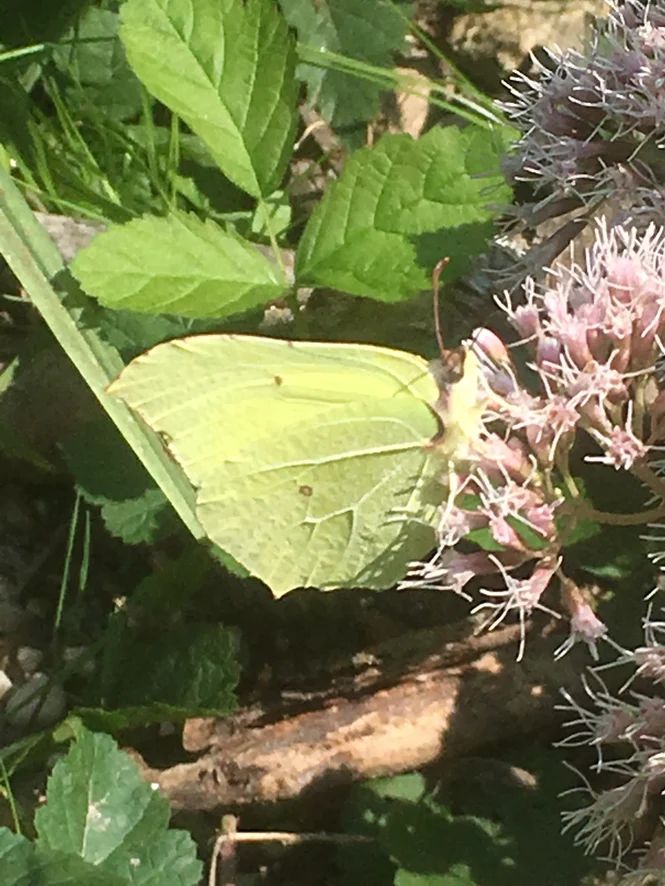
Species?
Gonepteryx rhamni
